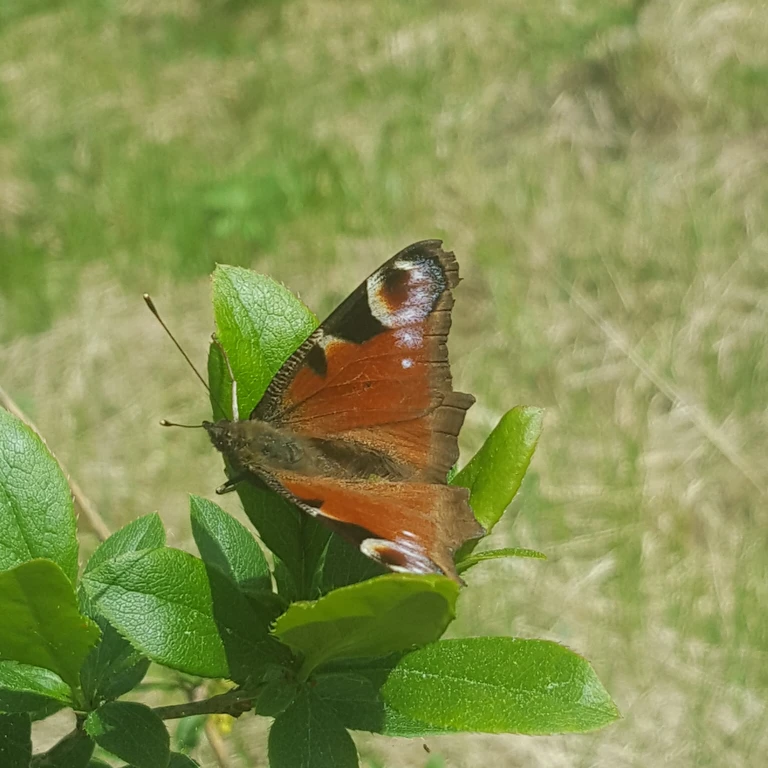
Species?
Aglais io
